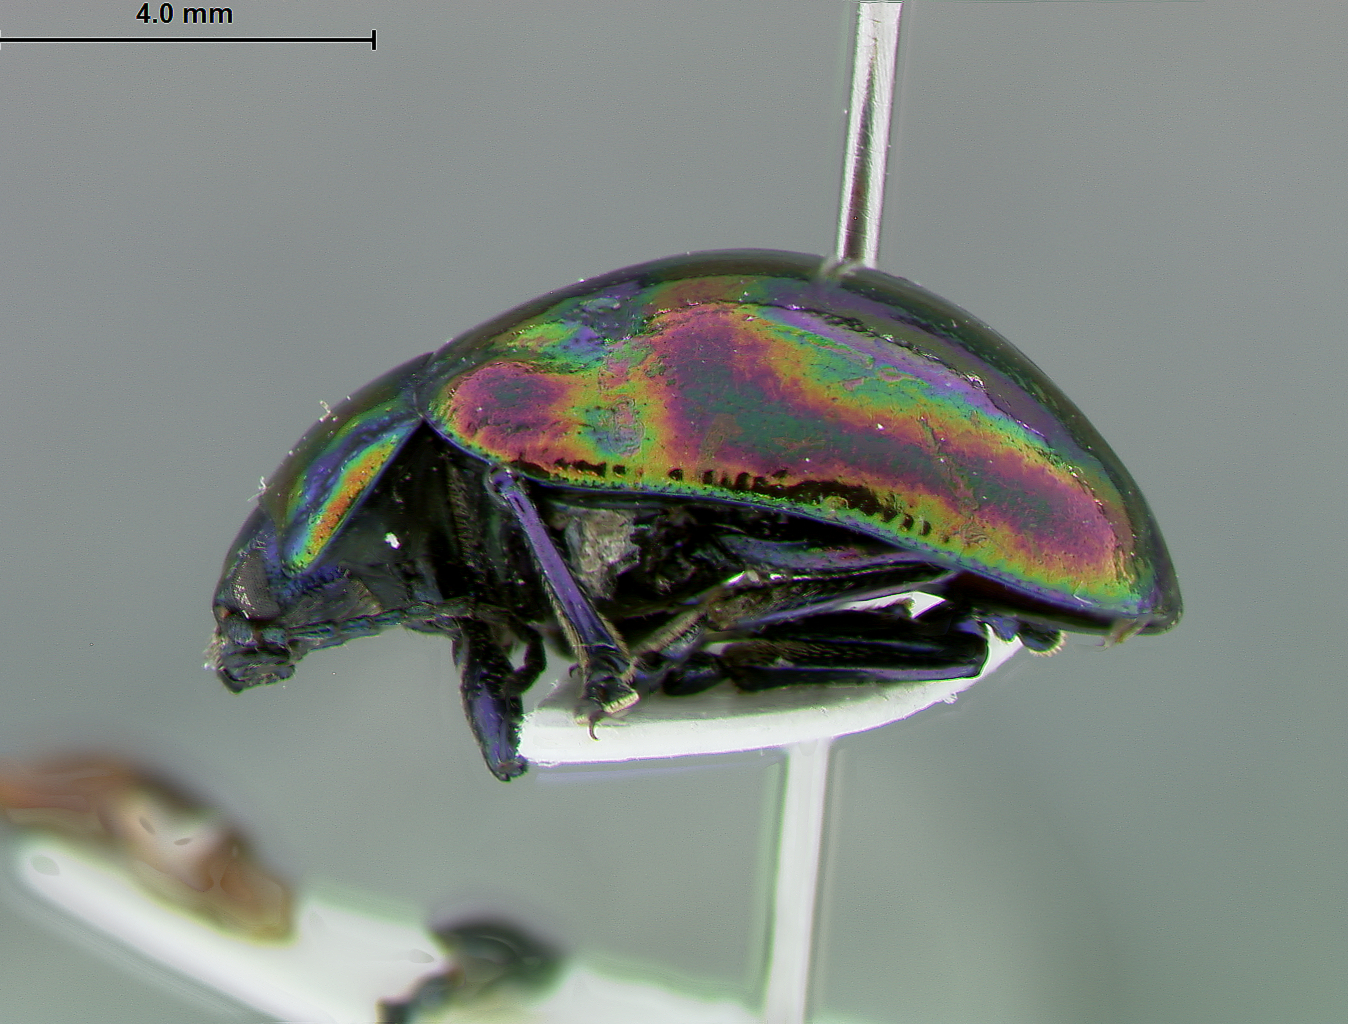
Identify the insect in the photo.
Ambrostoma omeishana
